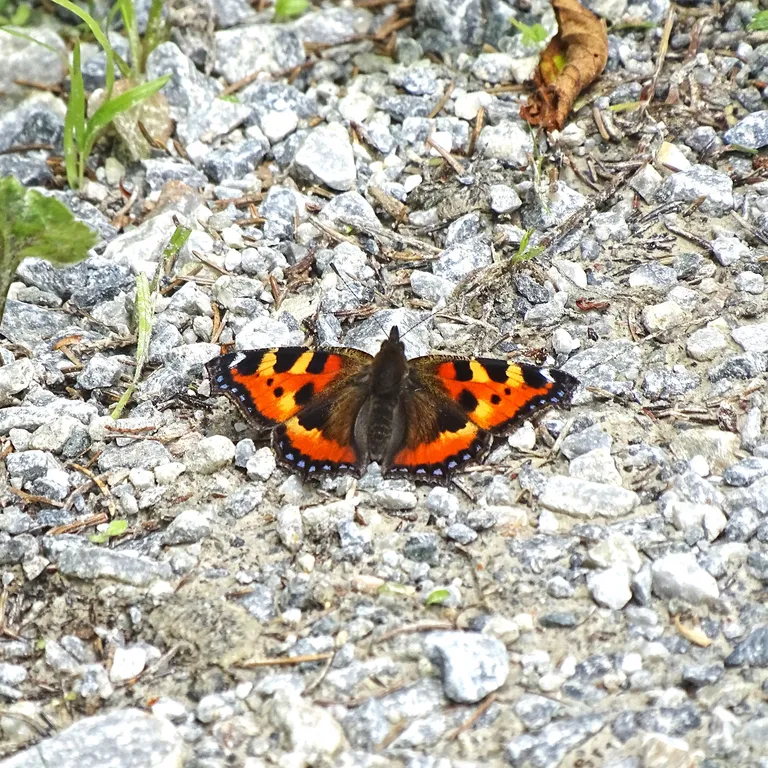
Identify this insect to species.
Aglais urticae
